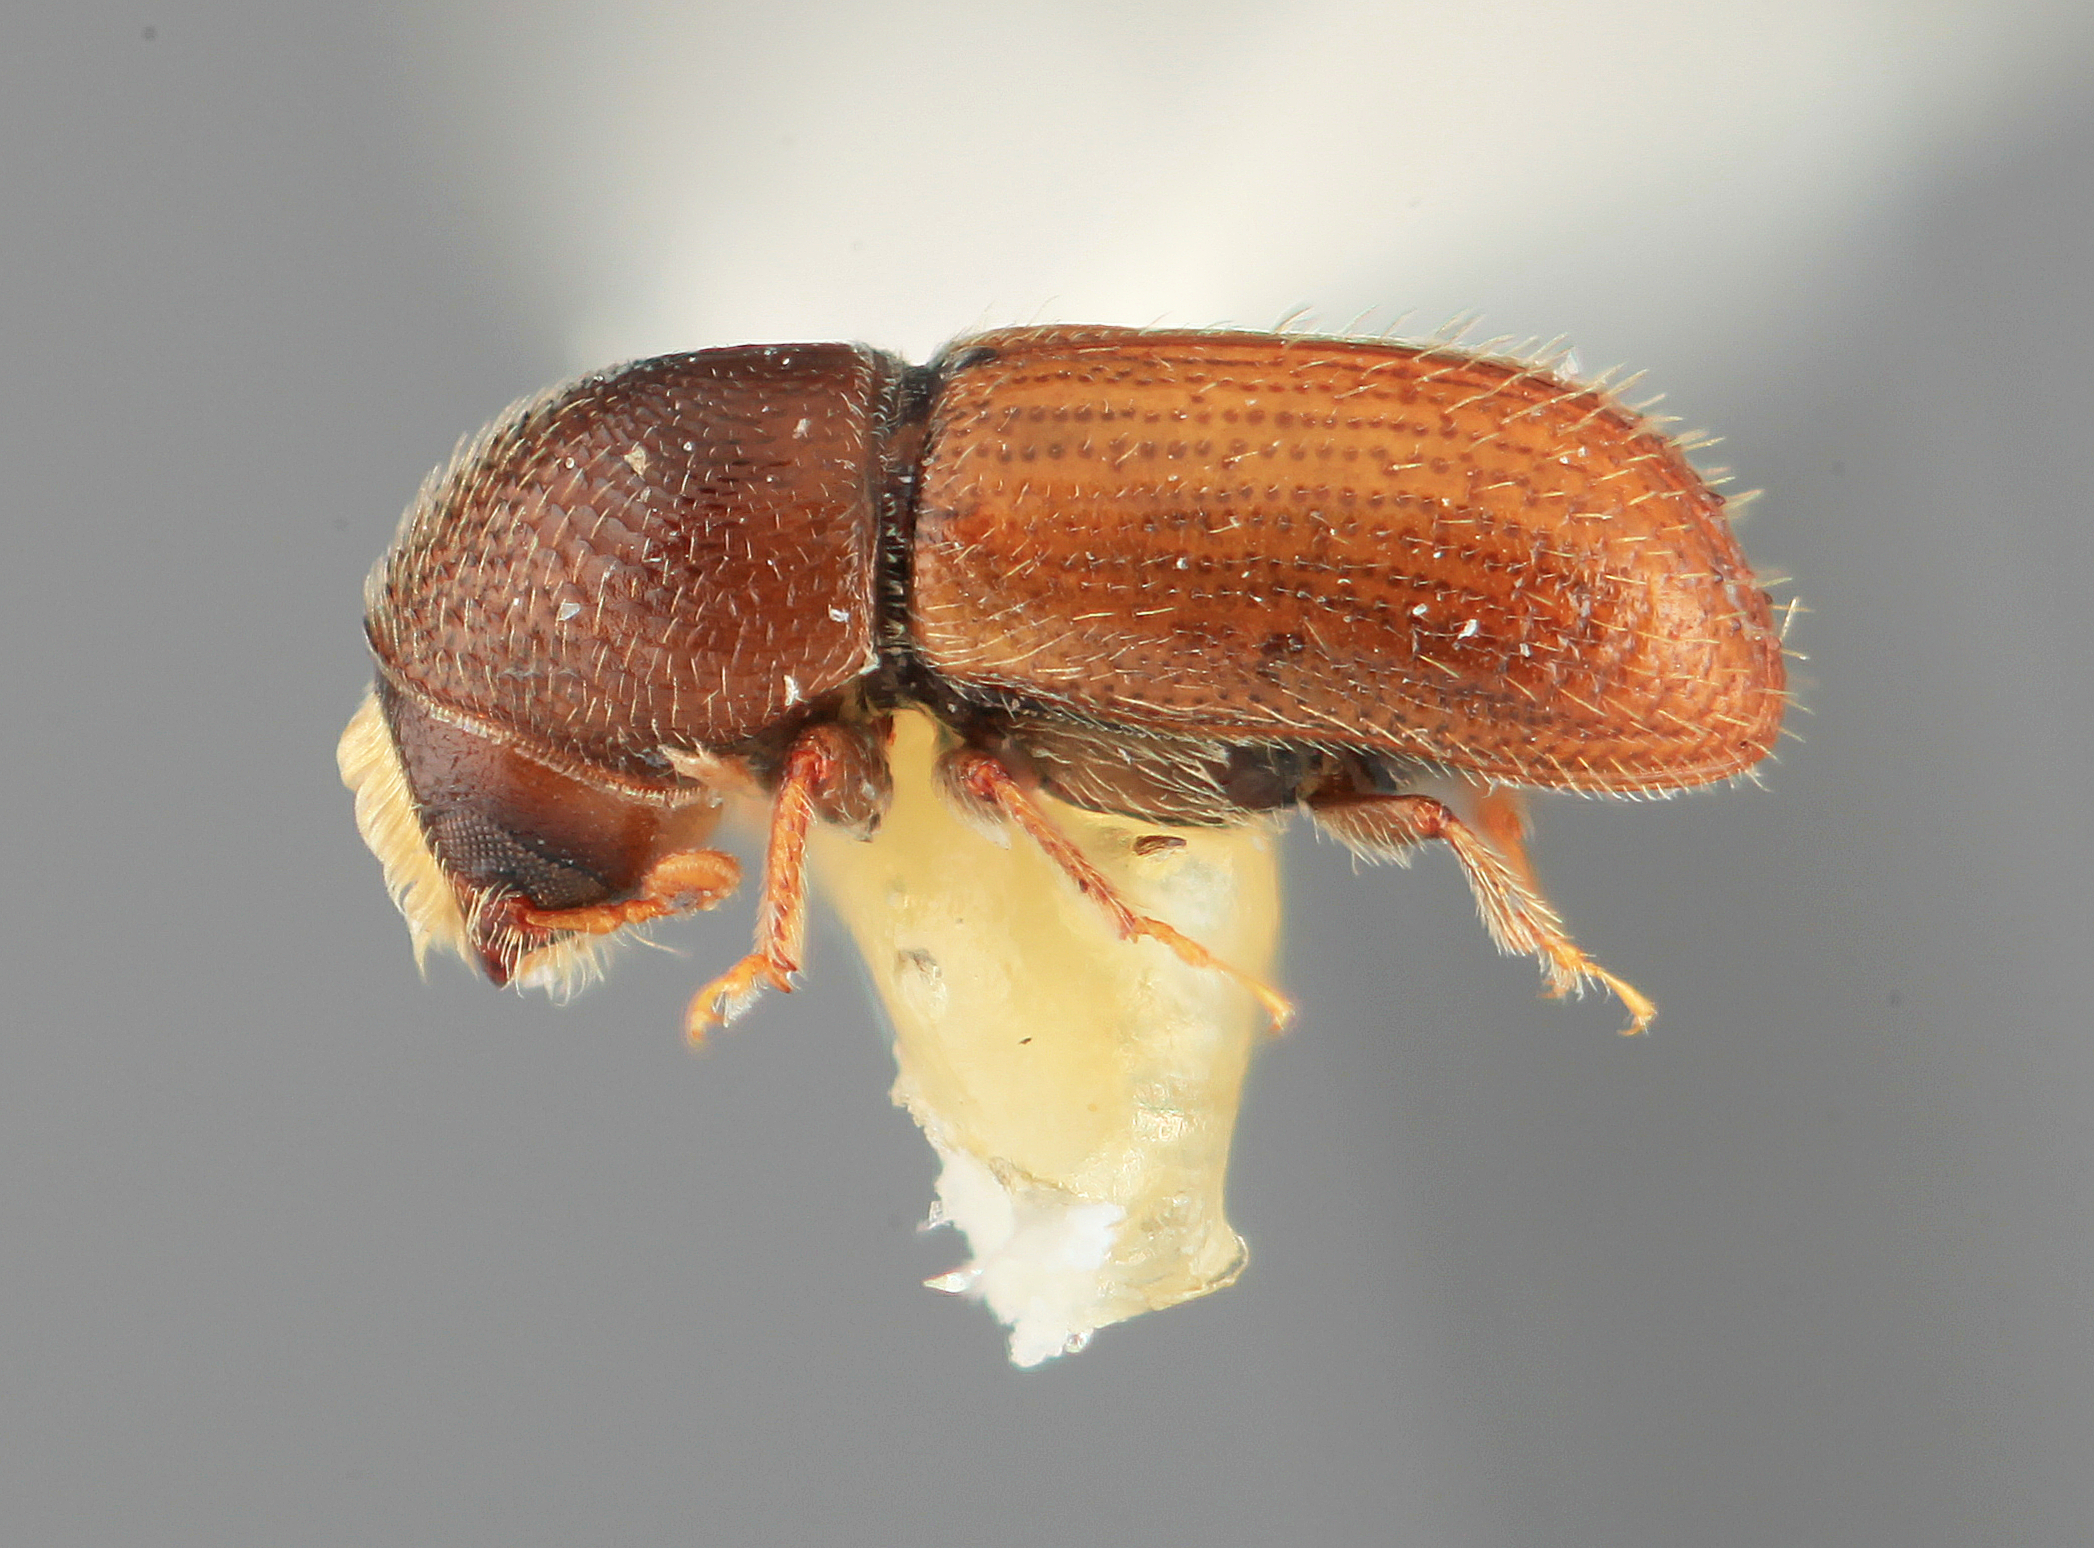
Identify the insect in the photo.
Pityophthorus medialis
